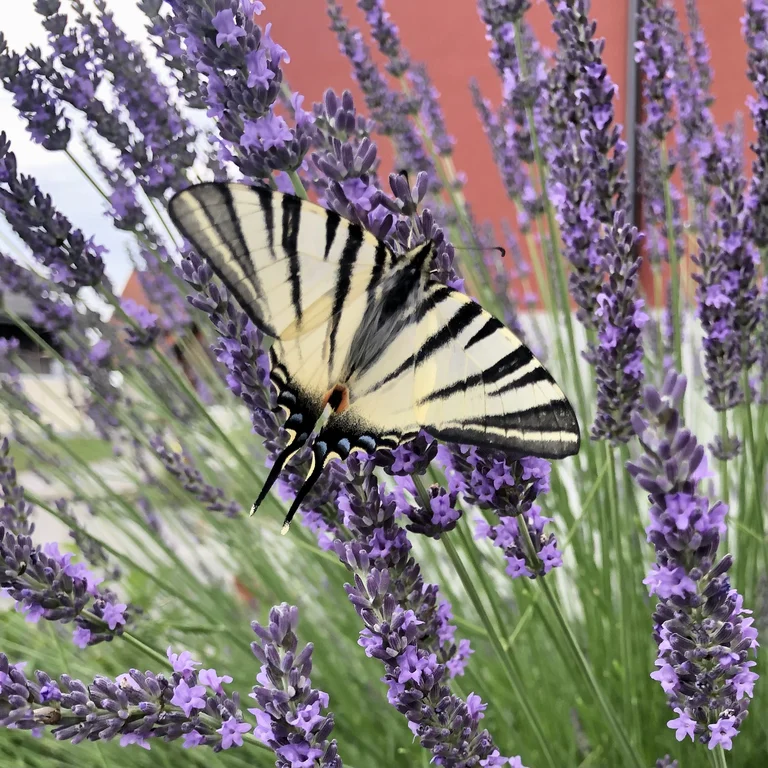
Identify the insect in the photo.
Iphiclides podalirius
